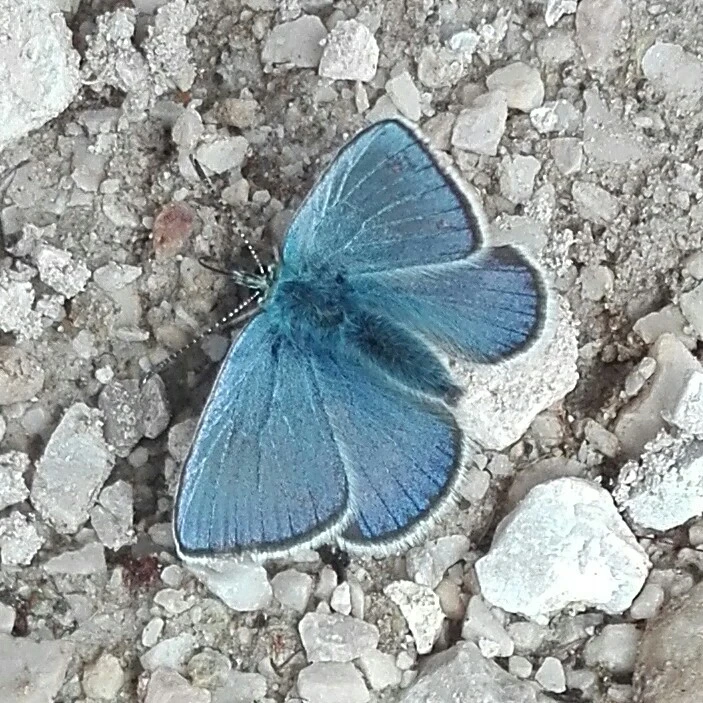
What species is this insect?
Polyommatus dorylas
